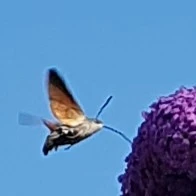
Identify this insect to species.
Macroglossum stellatarum
